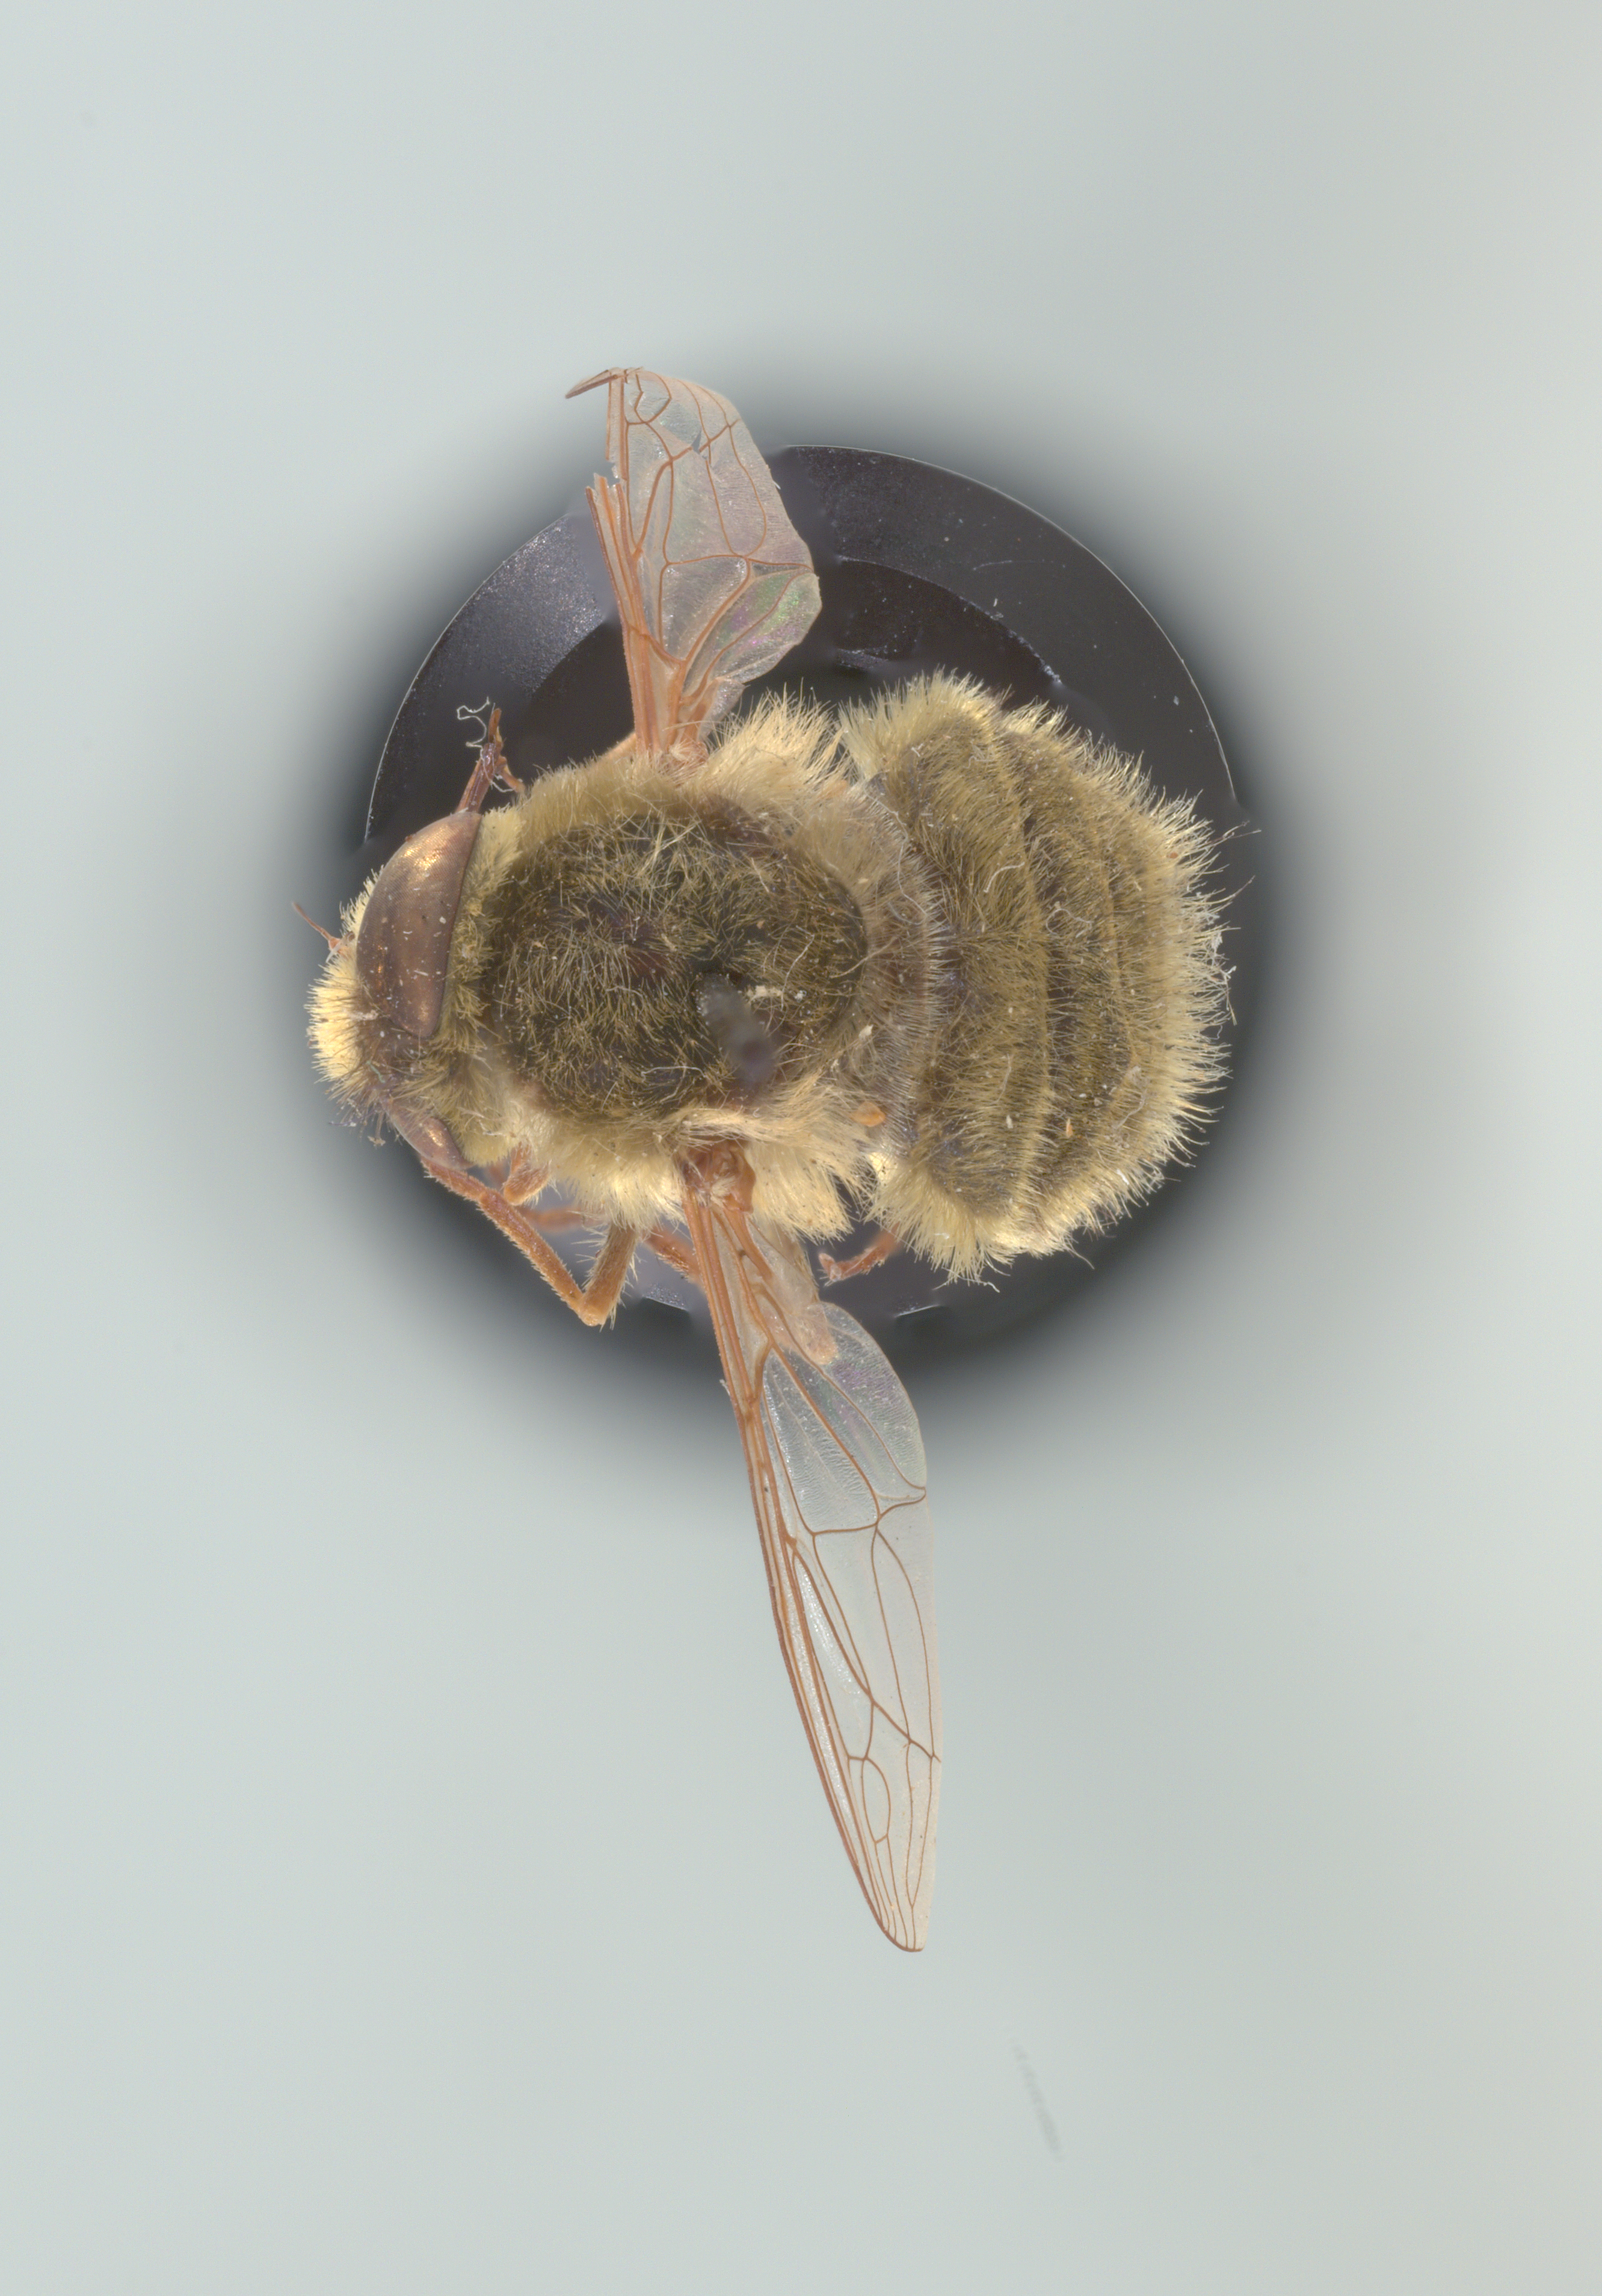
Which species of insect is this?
Neorhynchocephalus sackenii
